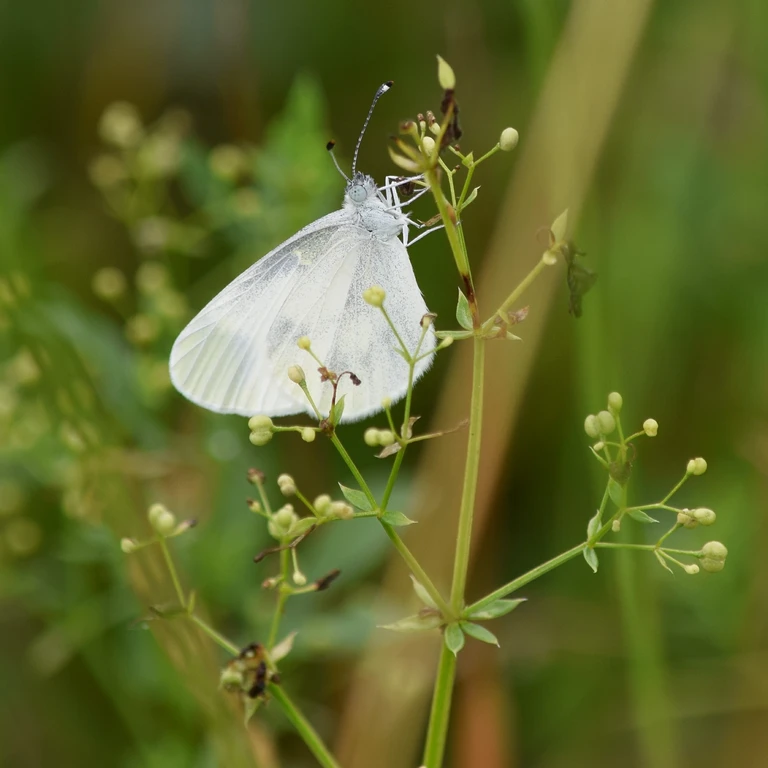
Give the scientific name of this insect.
Leptidea sinapis/juvernica
